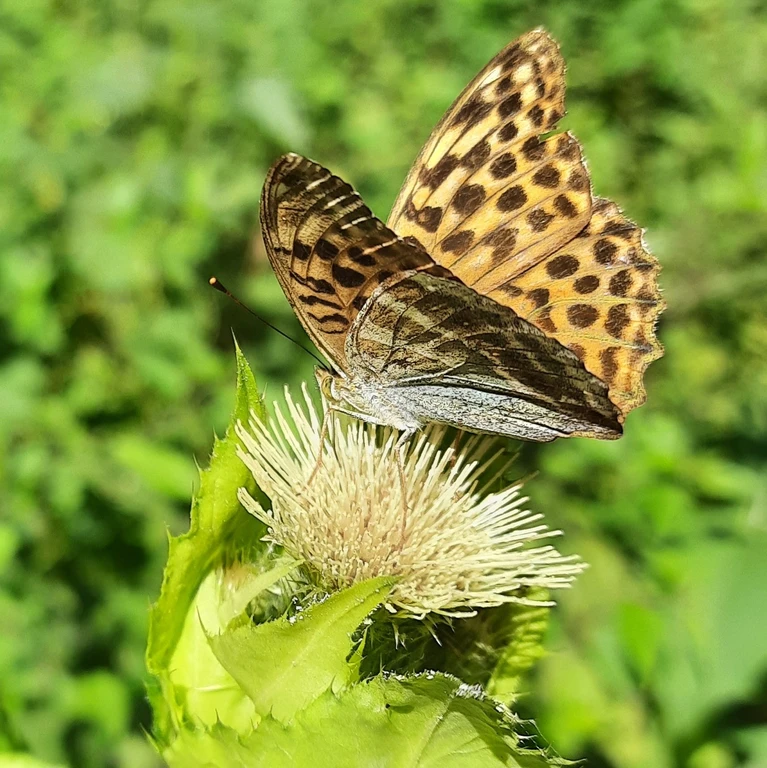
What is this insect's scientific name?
Argynnis paphia
